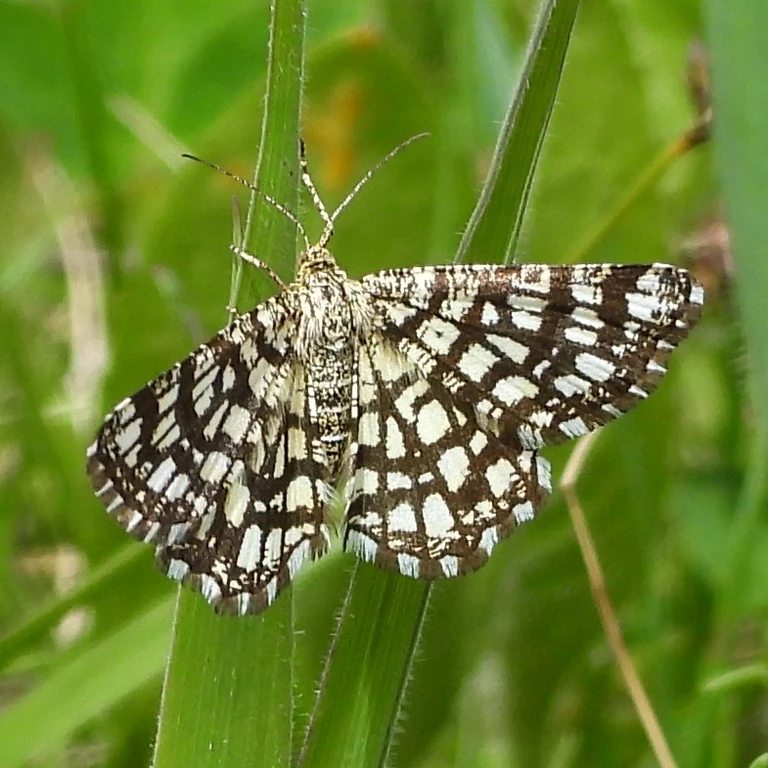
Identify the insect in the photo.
Chiasmia clathrata
